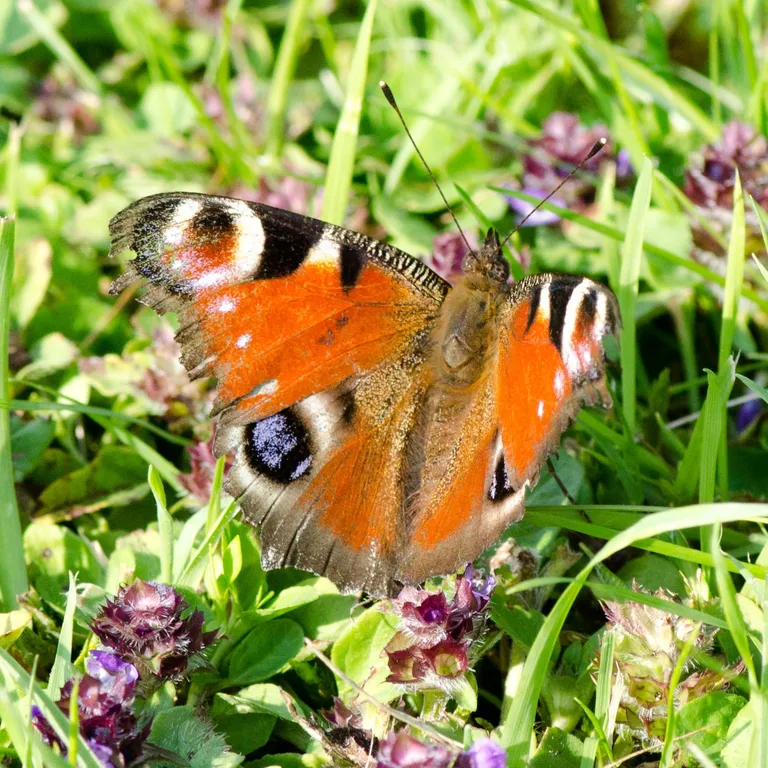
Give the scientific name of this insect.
Aglais io
